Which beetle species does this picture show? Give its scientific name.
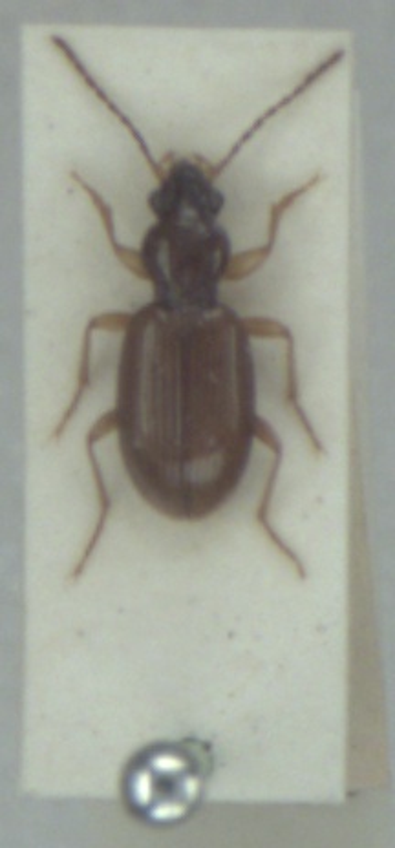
Sinechostictus stomoides
